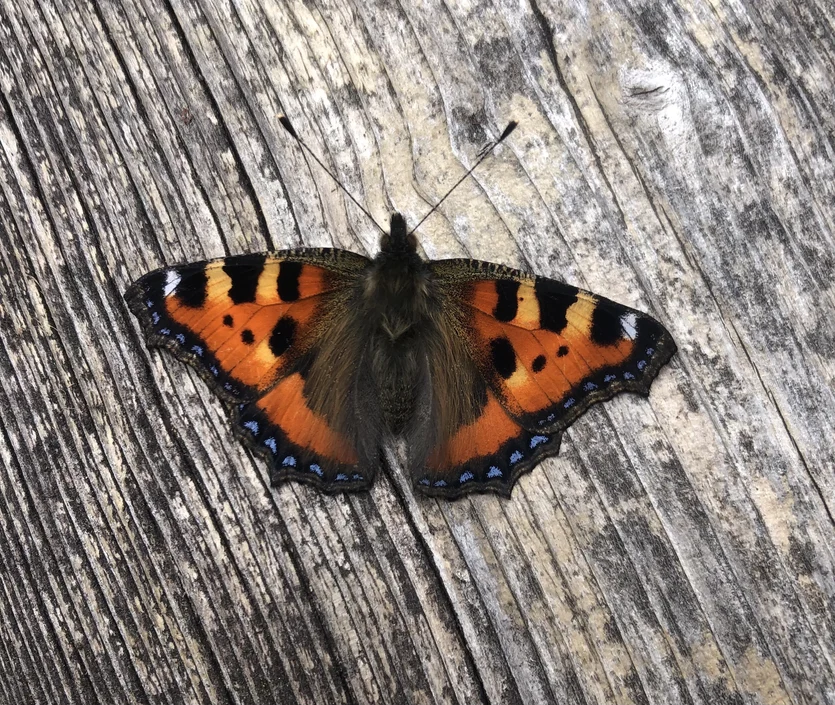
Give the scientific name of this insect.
Aglais urticae
